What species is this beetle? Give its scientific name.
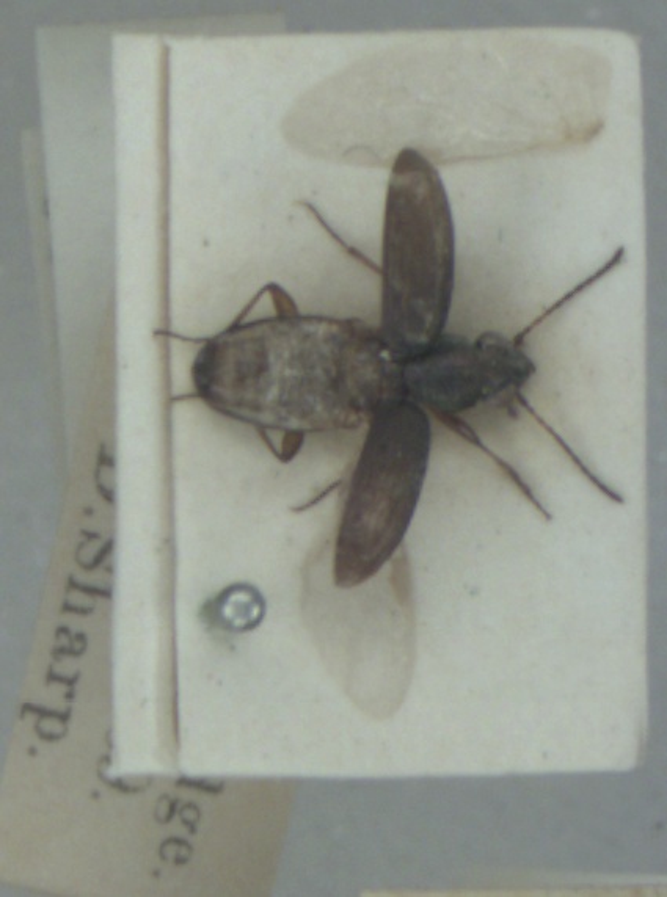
Asaphidion pallipes
